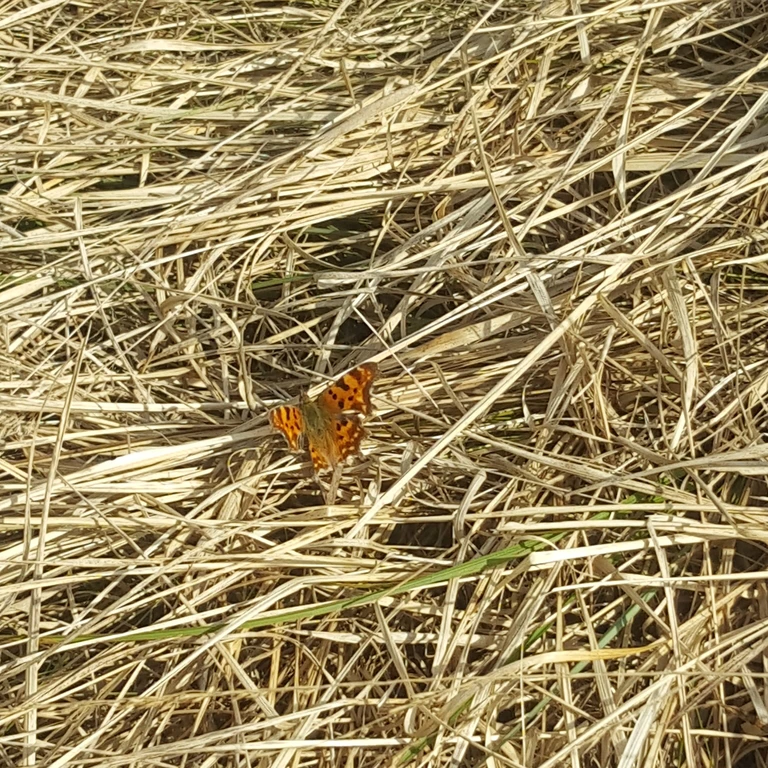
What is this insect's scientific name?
Polygonia c-album
